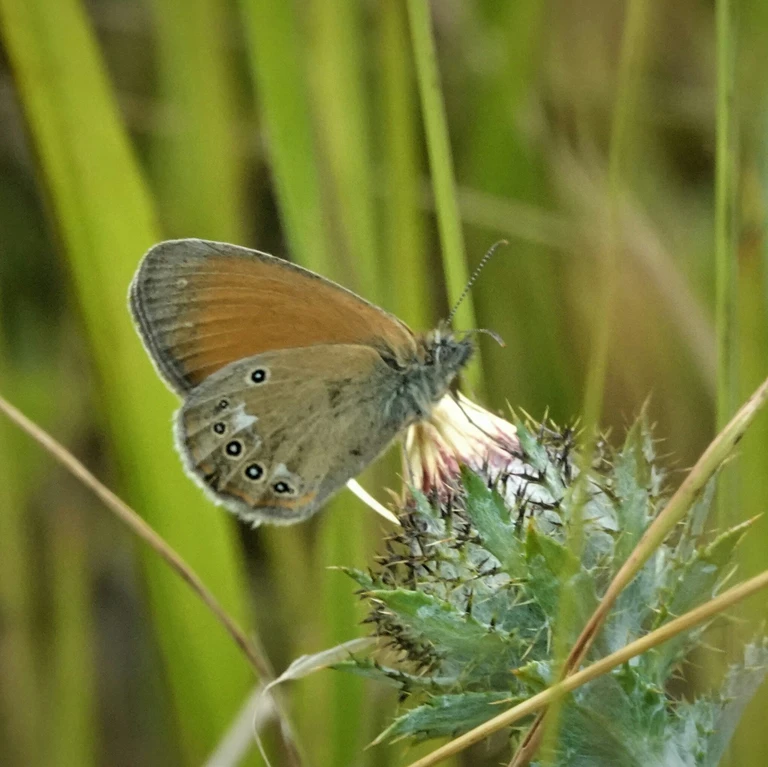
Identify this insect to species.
Coenonympha glycerion (also Coenonympha iphis)
